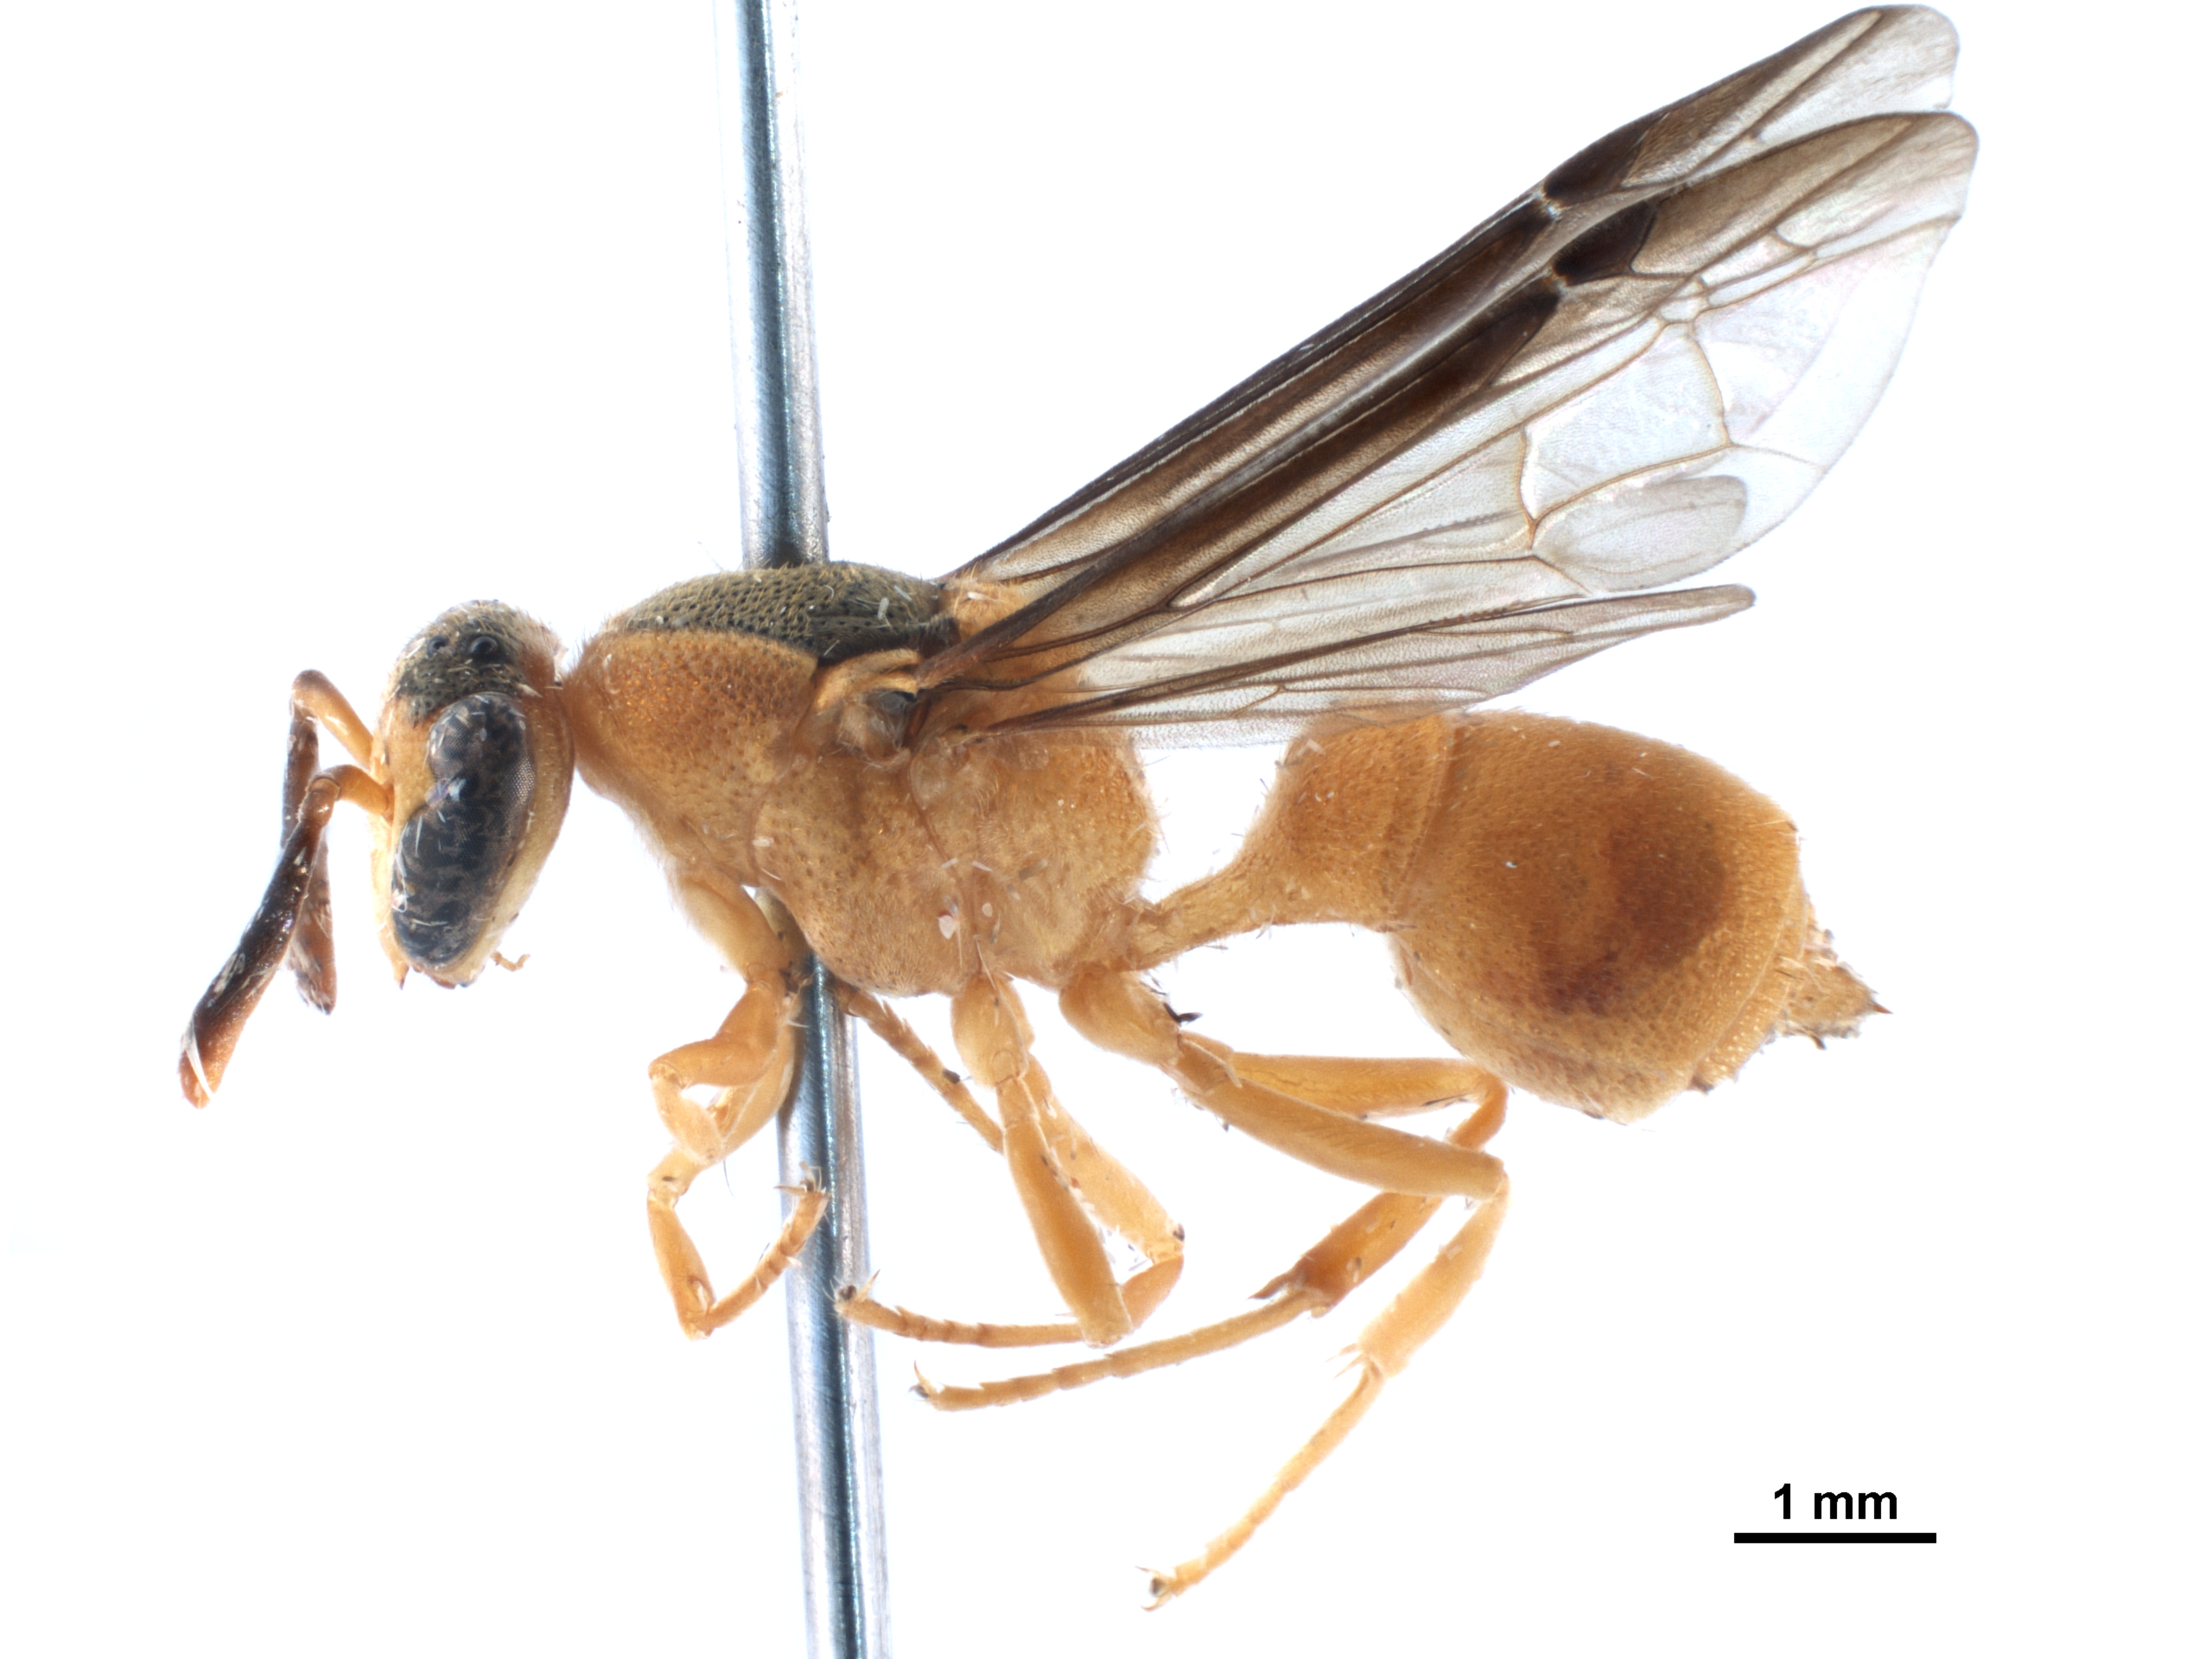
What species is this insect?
Charterginus fulvus
